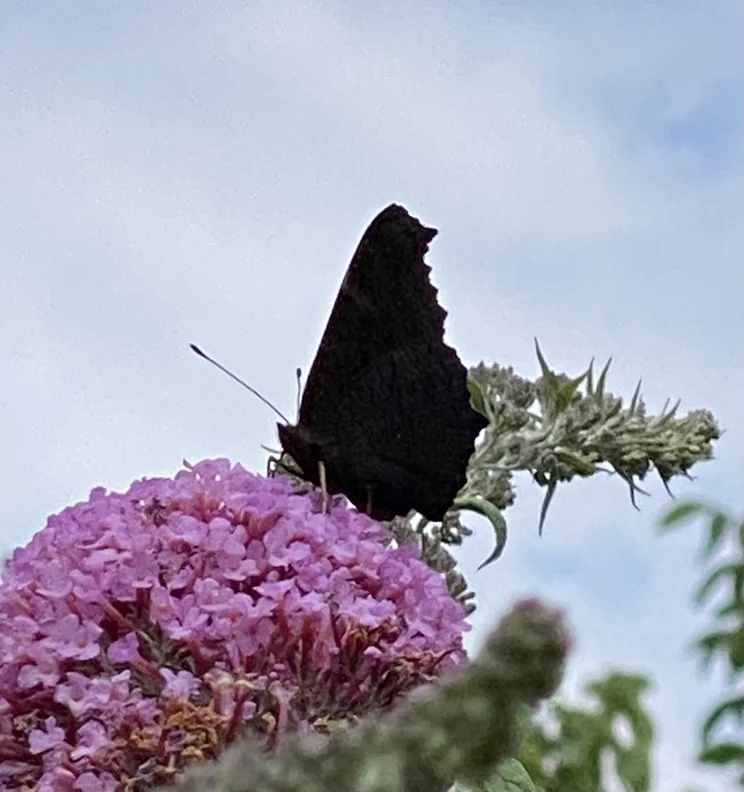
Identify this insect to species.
Aglais io
